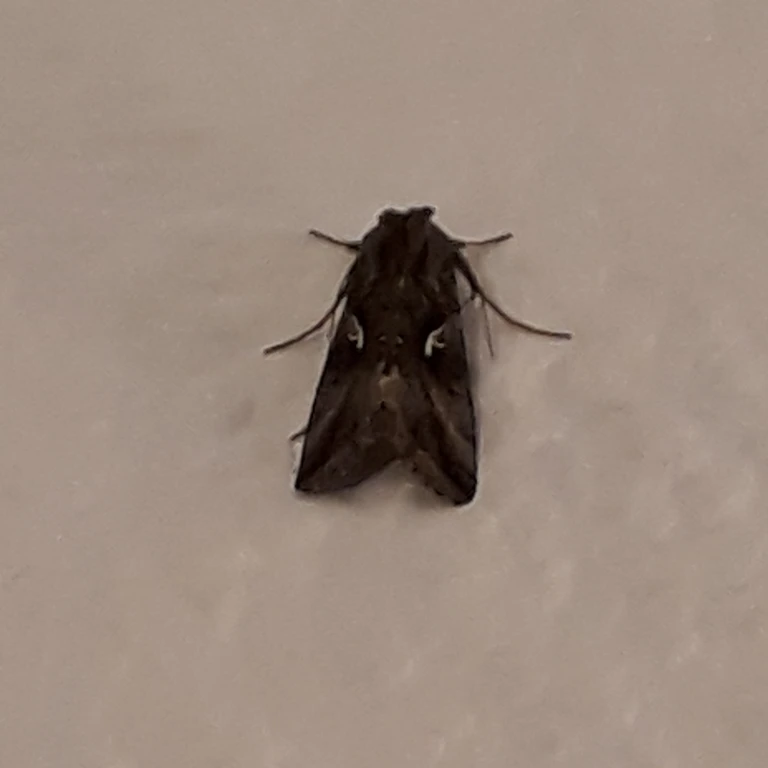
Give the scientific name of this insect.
Autographa gamma
